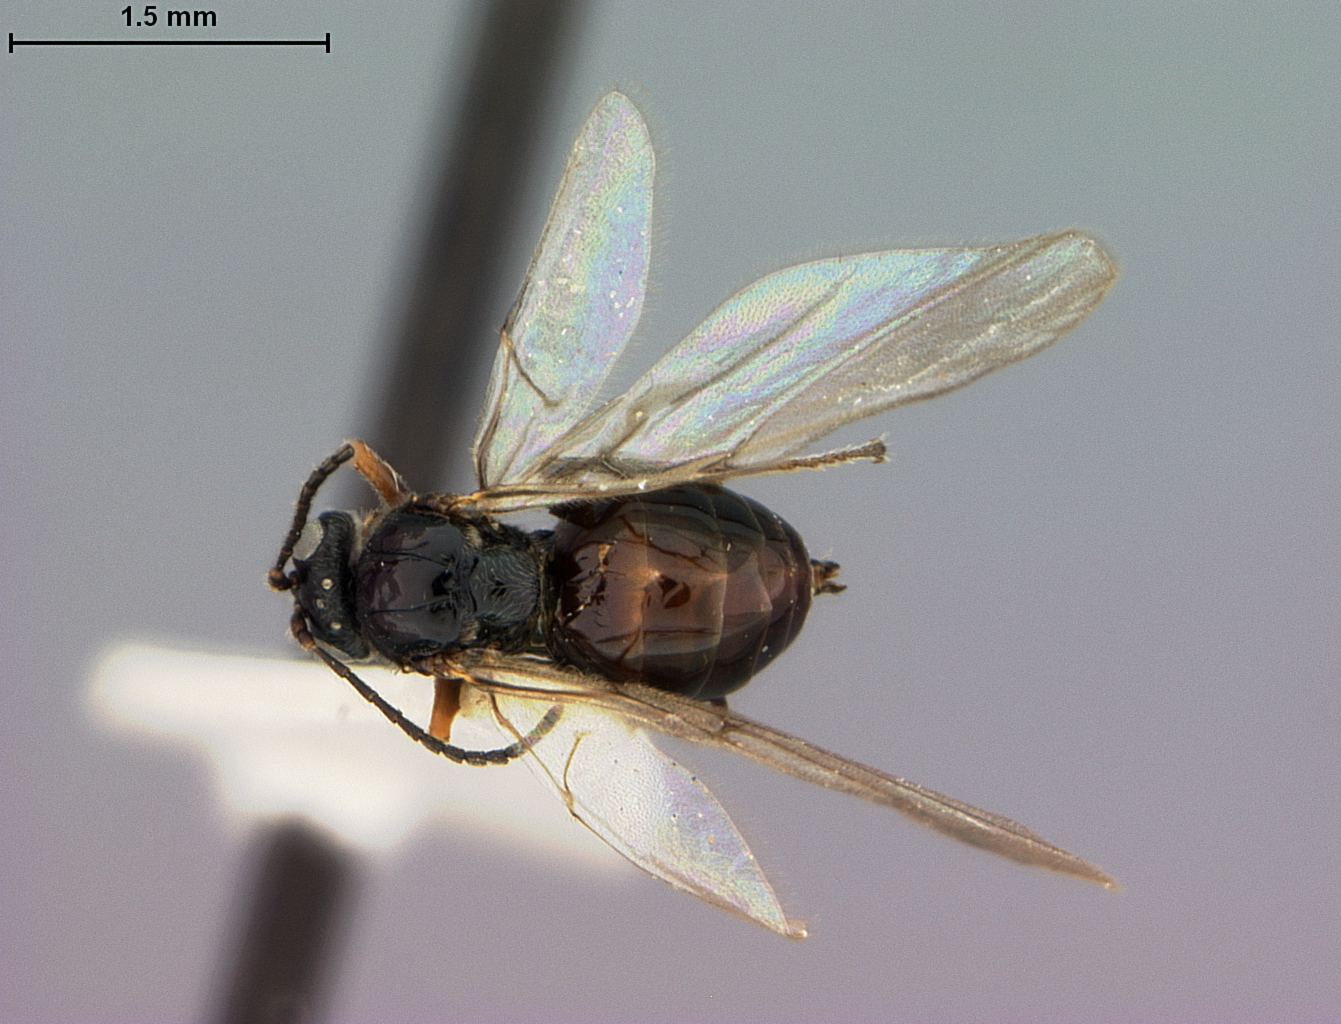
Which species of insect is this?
Liodora apiarium
